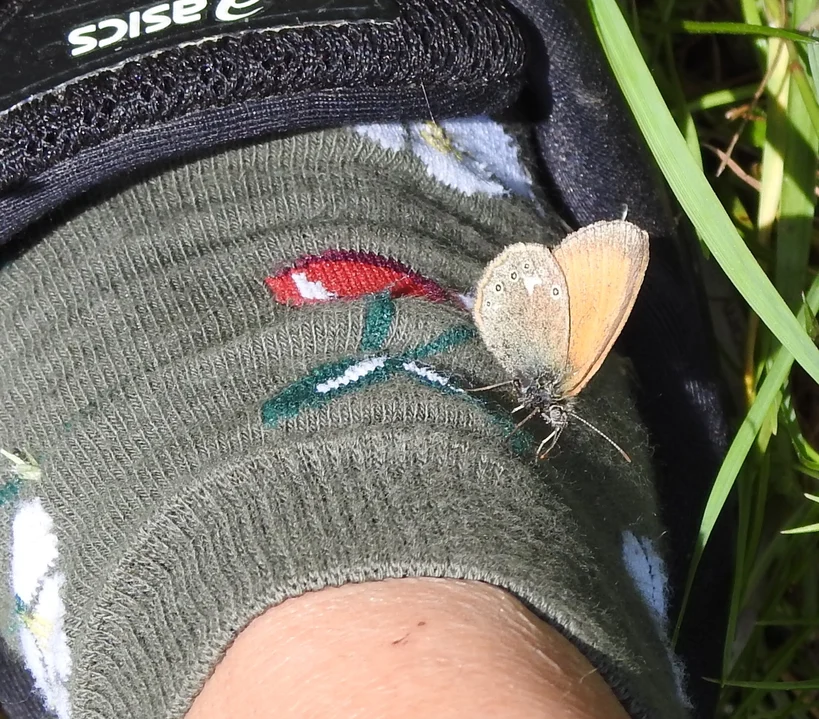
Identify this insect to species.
Coenonympha glycerion (also Coenonympha iphis)
